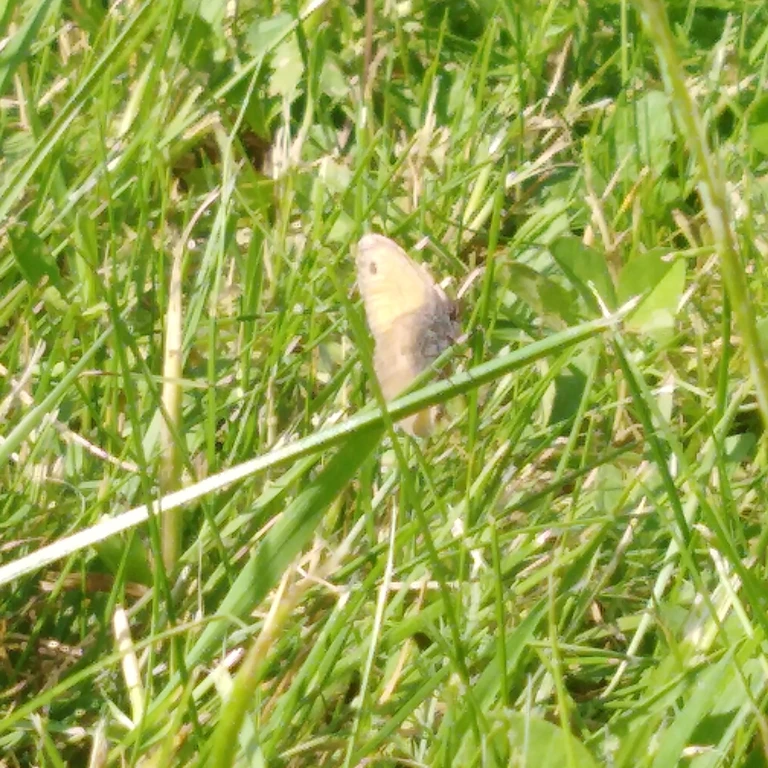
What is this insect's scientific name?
Coenonympha pamphilus
